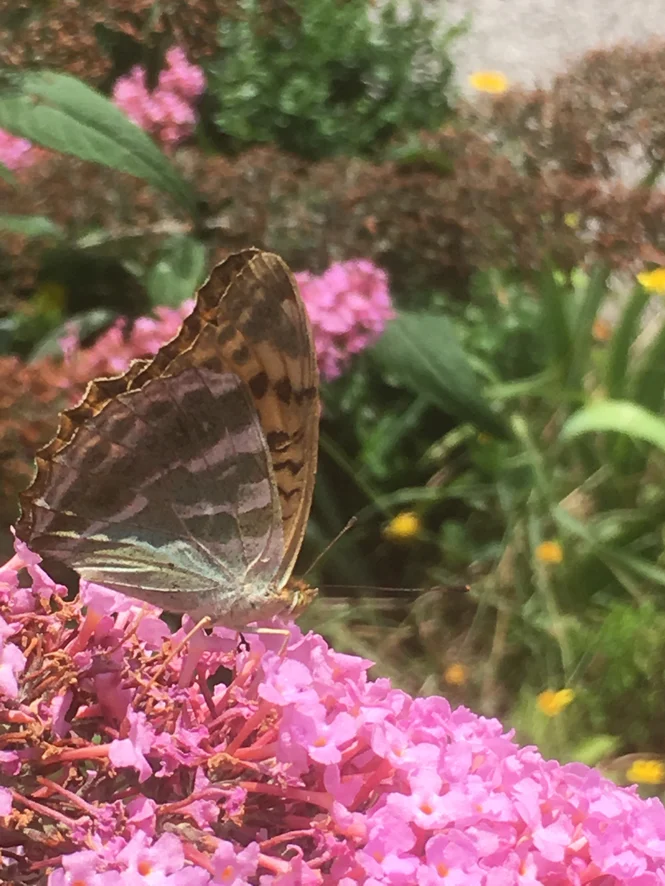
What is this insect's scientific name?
Argynnis paphia
